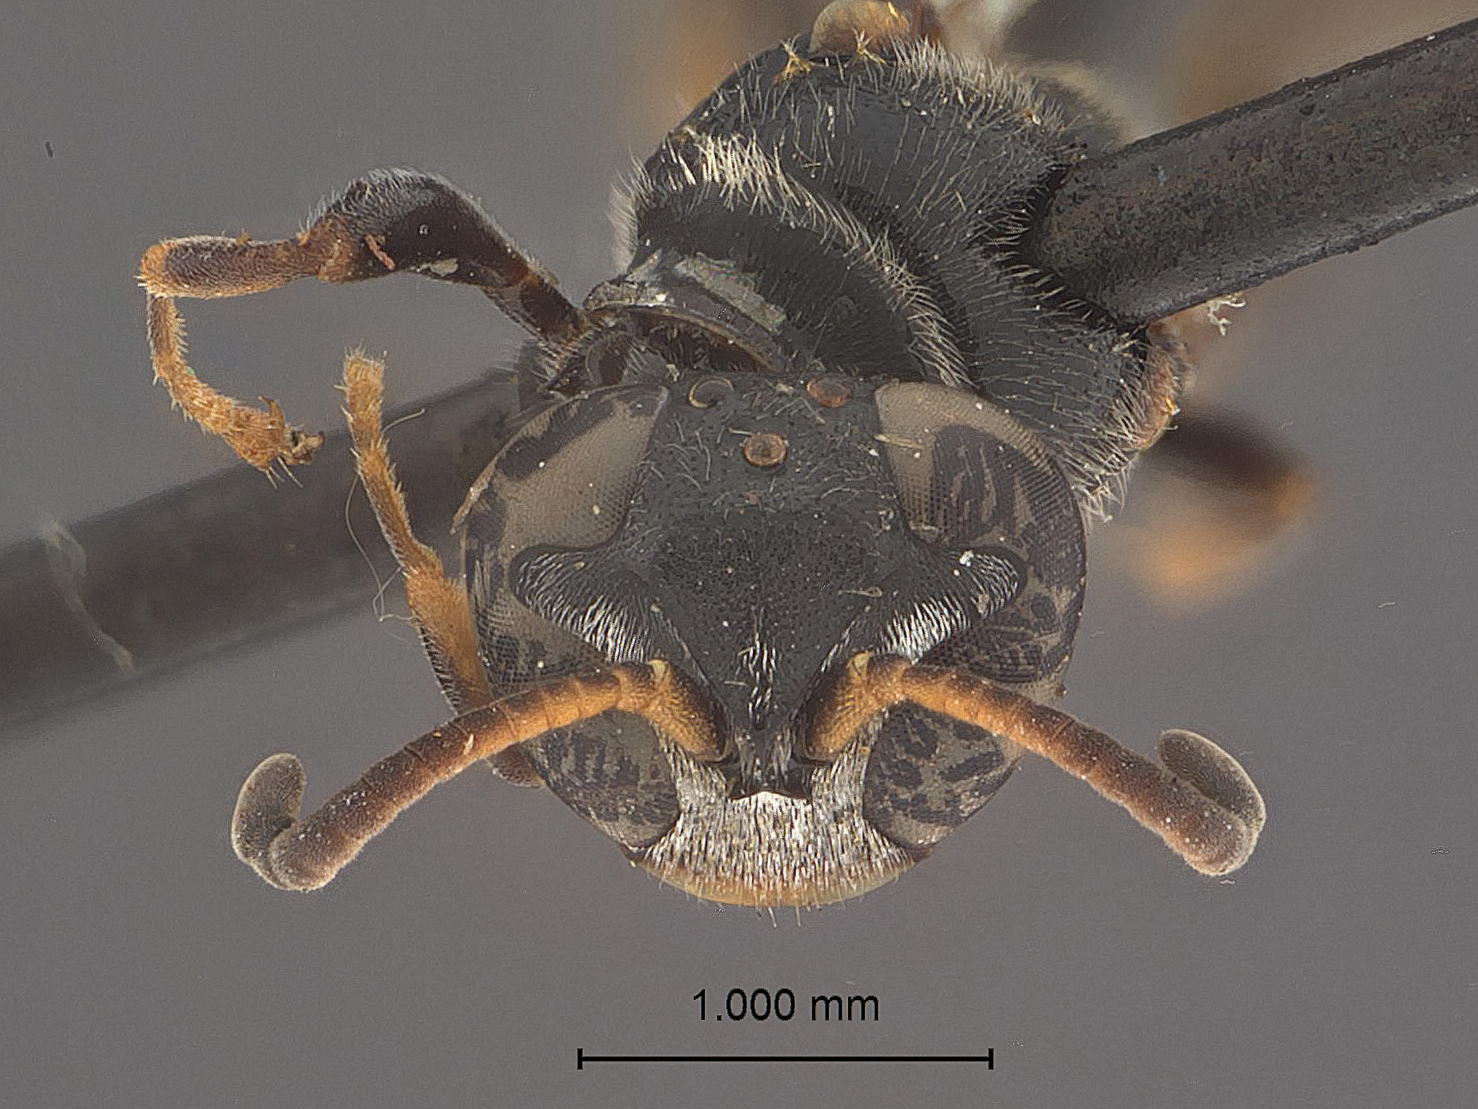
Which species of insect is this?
Trypoxylon shannoni
